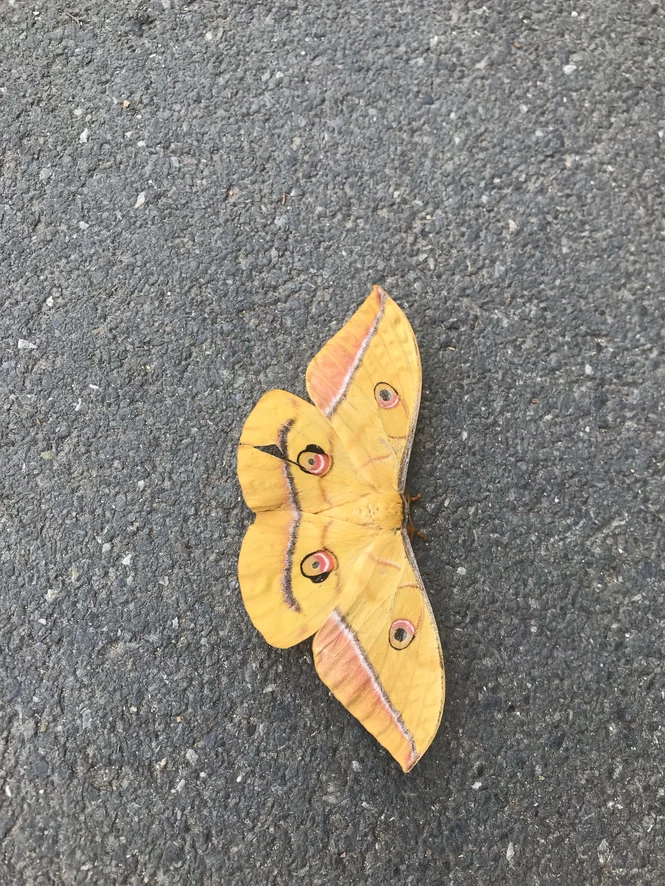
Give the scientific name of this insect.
Antheraea yamamai
